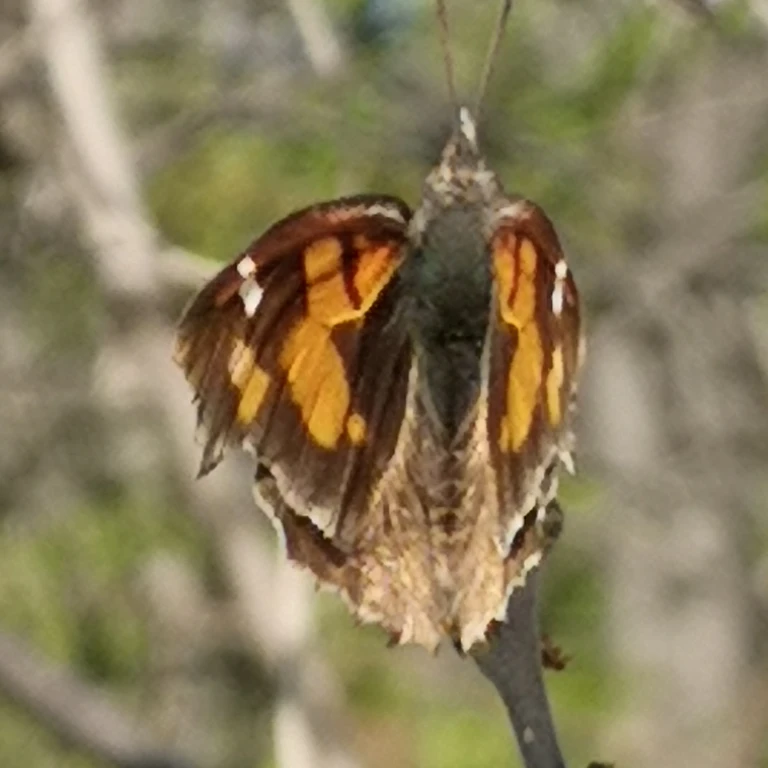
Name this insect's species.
Libythea celtis
